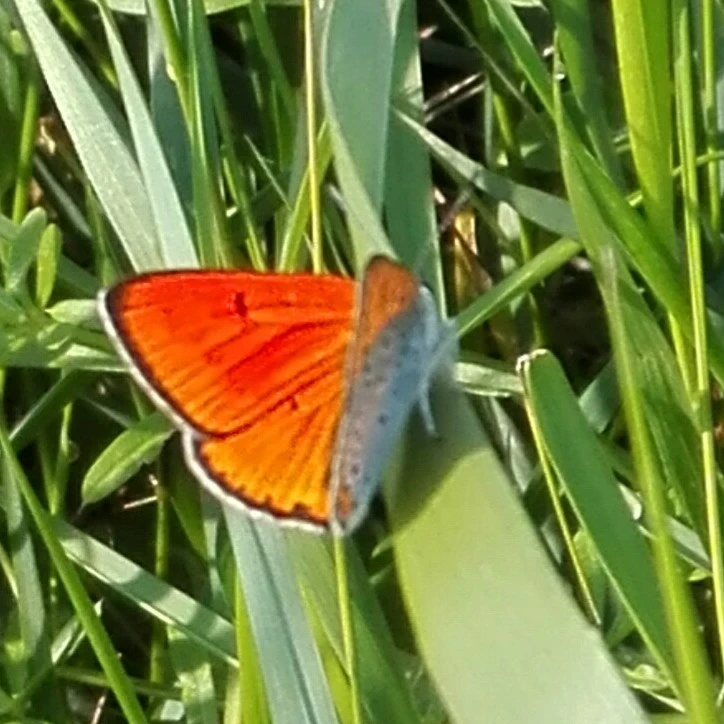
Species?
Lycaena dispar
